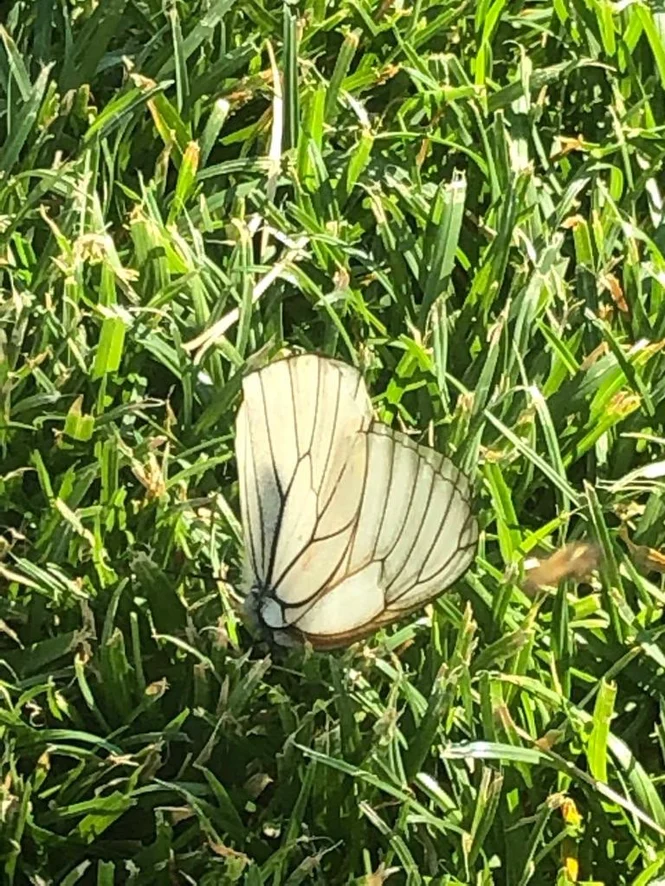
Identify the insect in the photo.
Aporia crataegi
